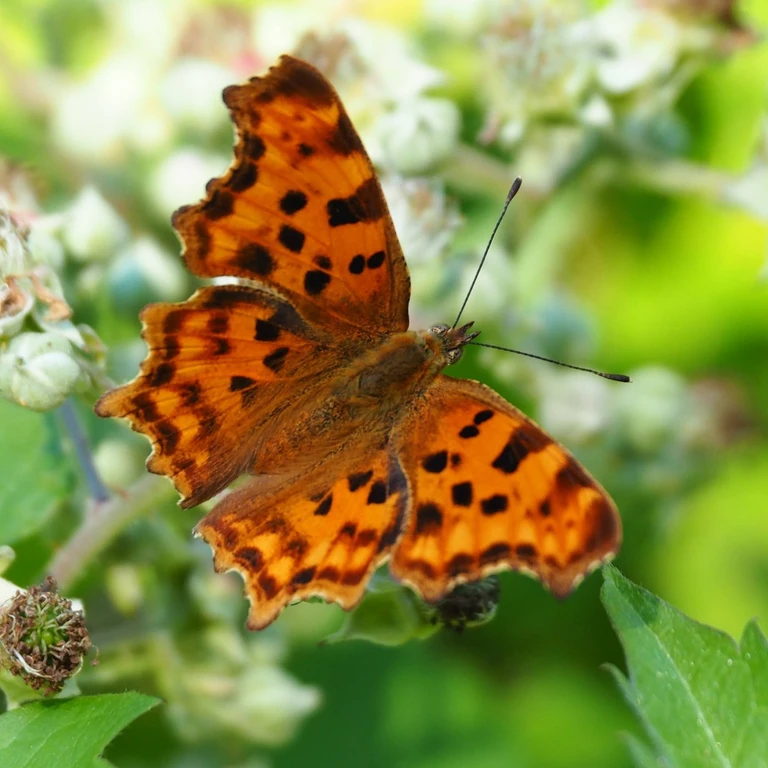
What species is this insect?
Polygonia c-album
